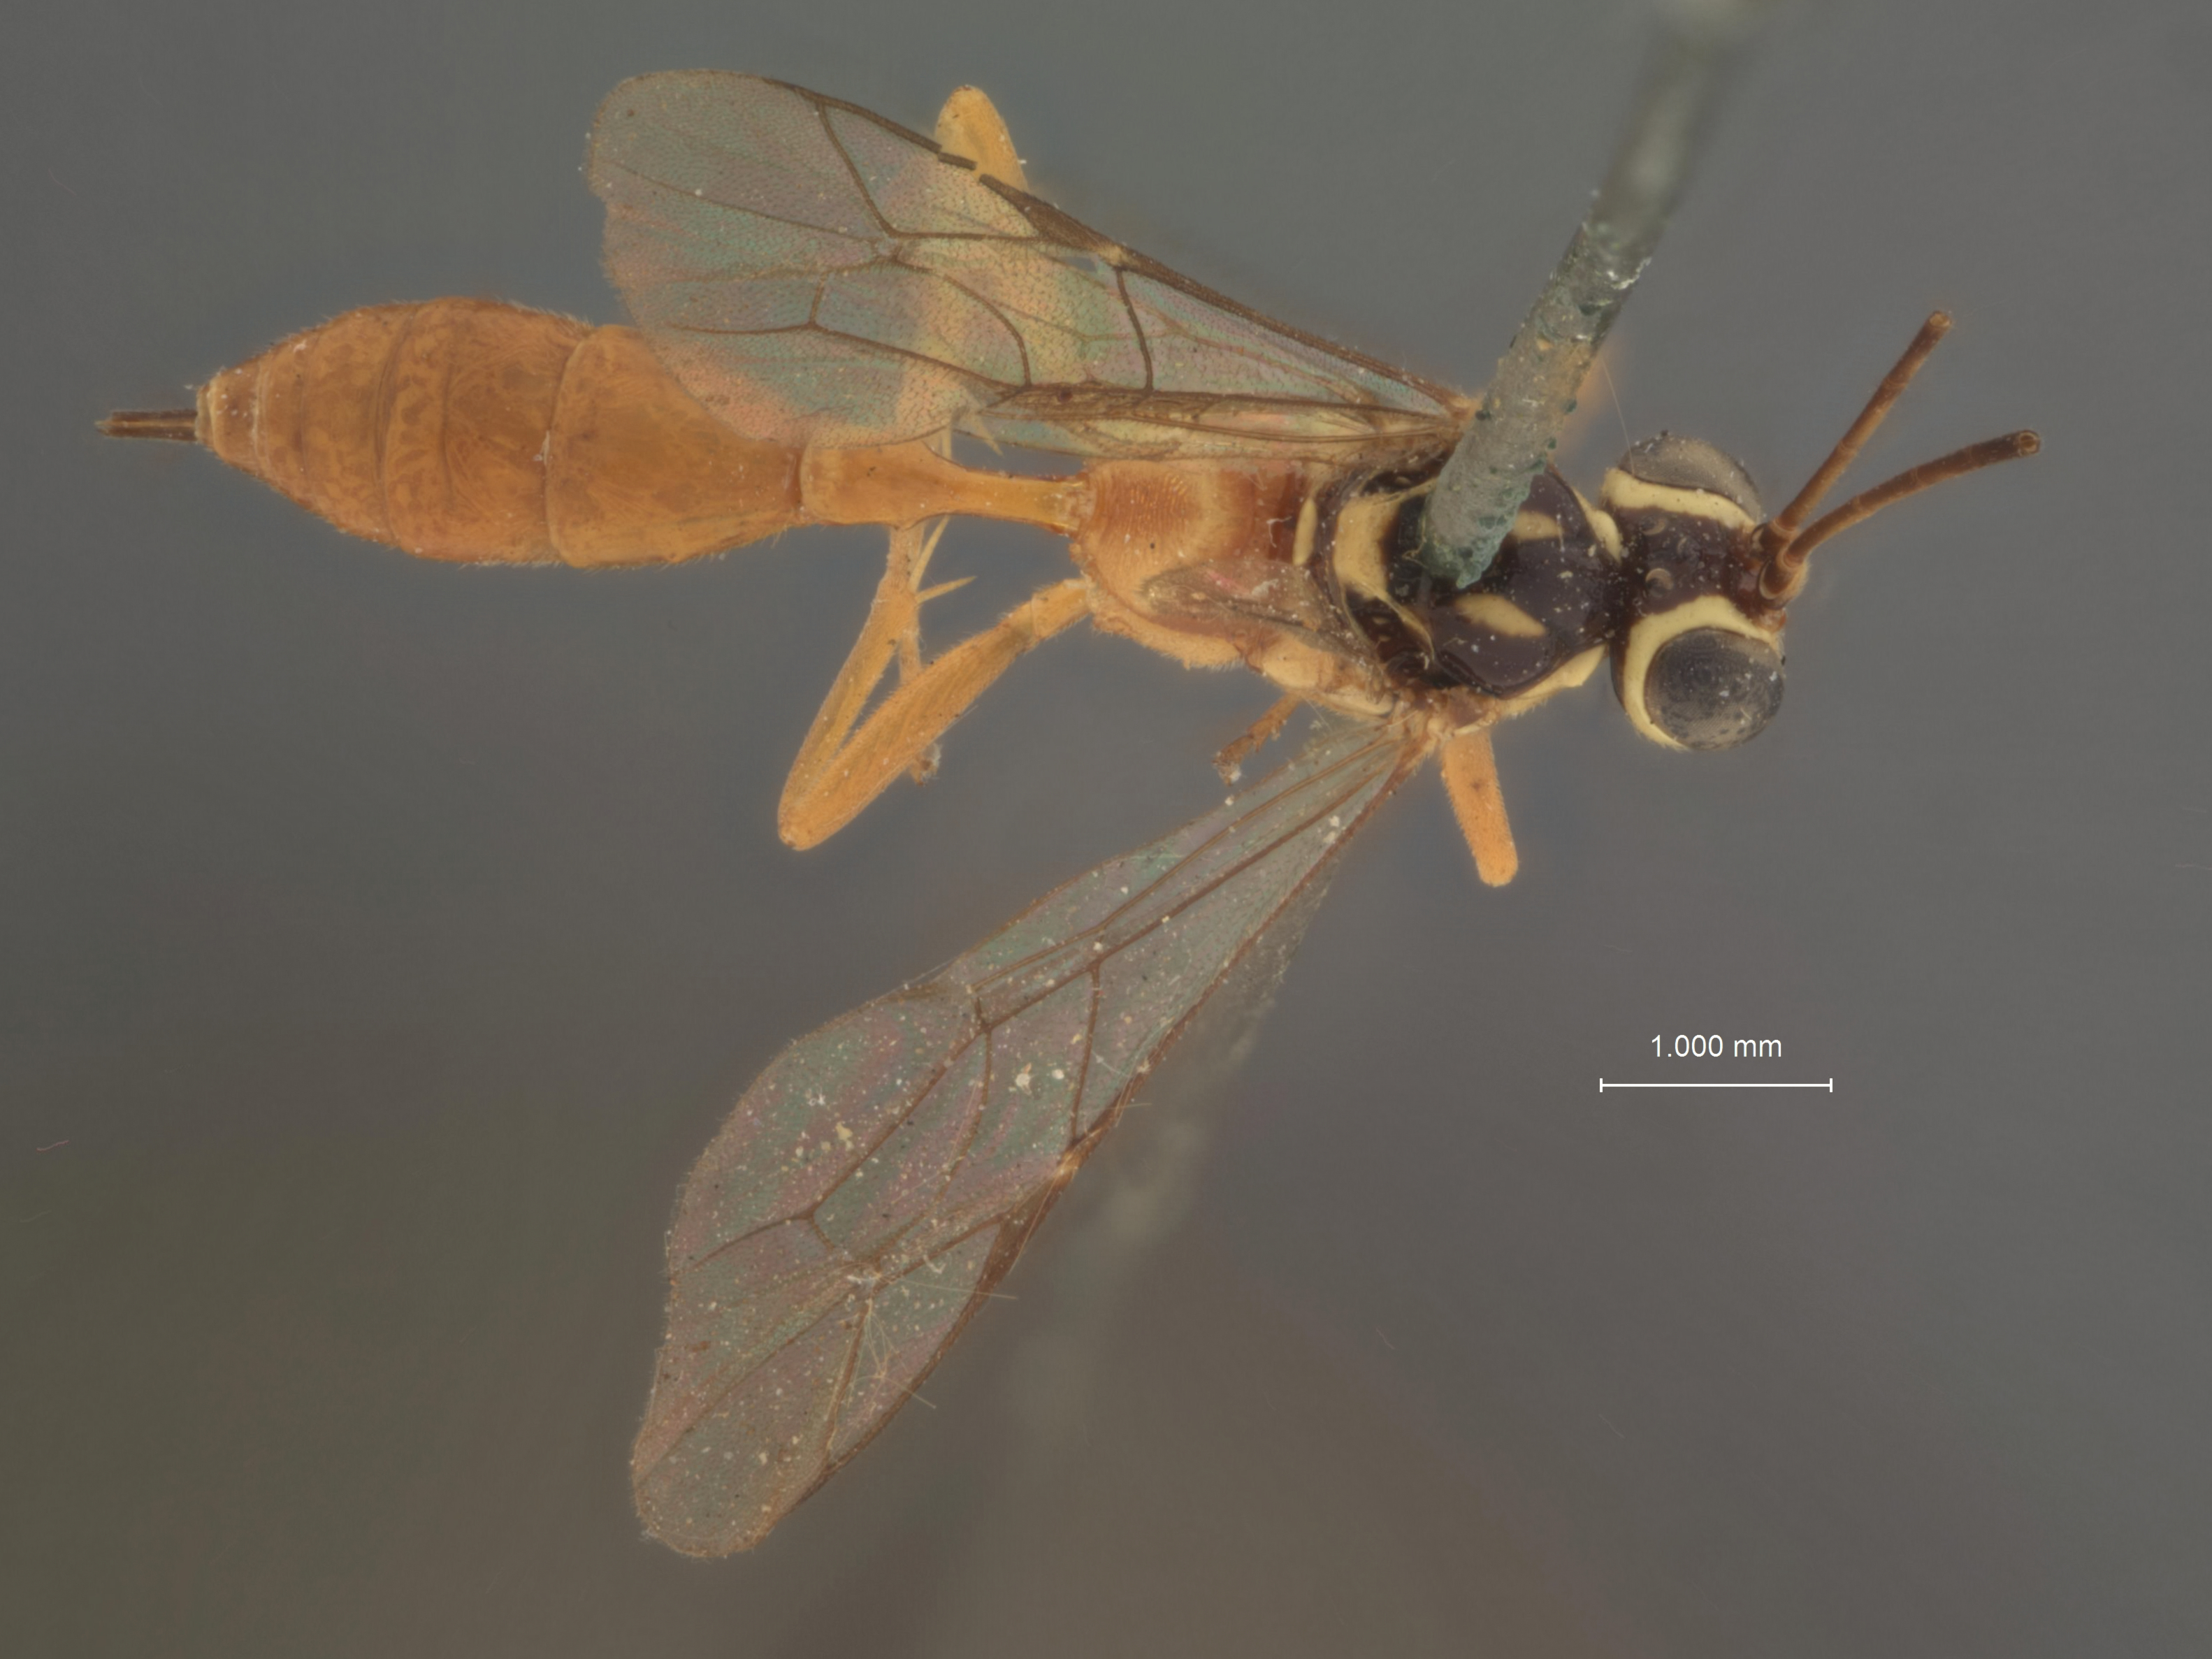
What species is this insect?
Mesostenus pertinax
